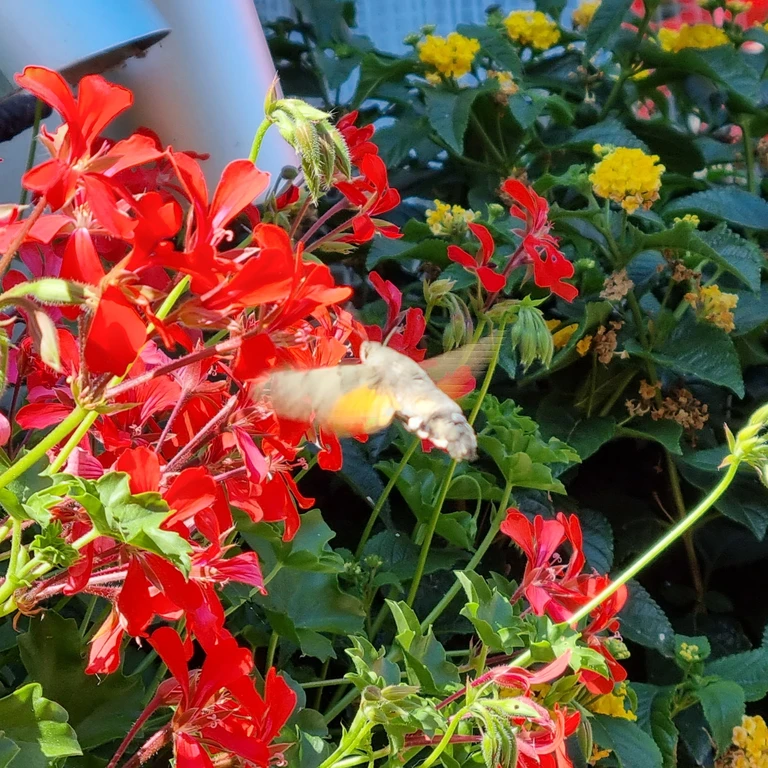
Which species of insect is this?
Macroglossum stellatarum
